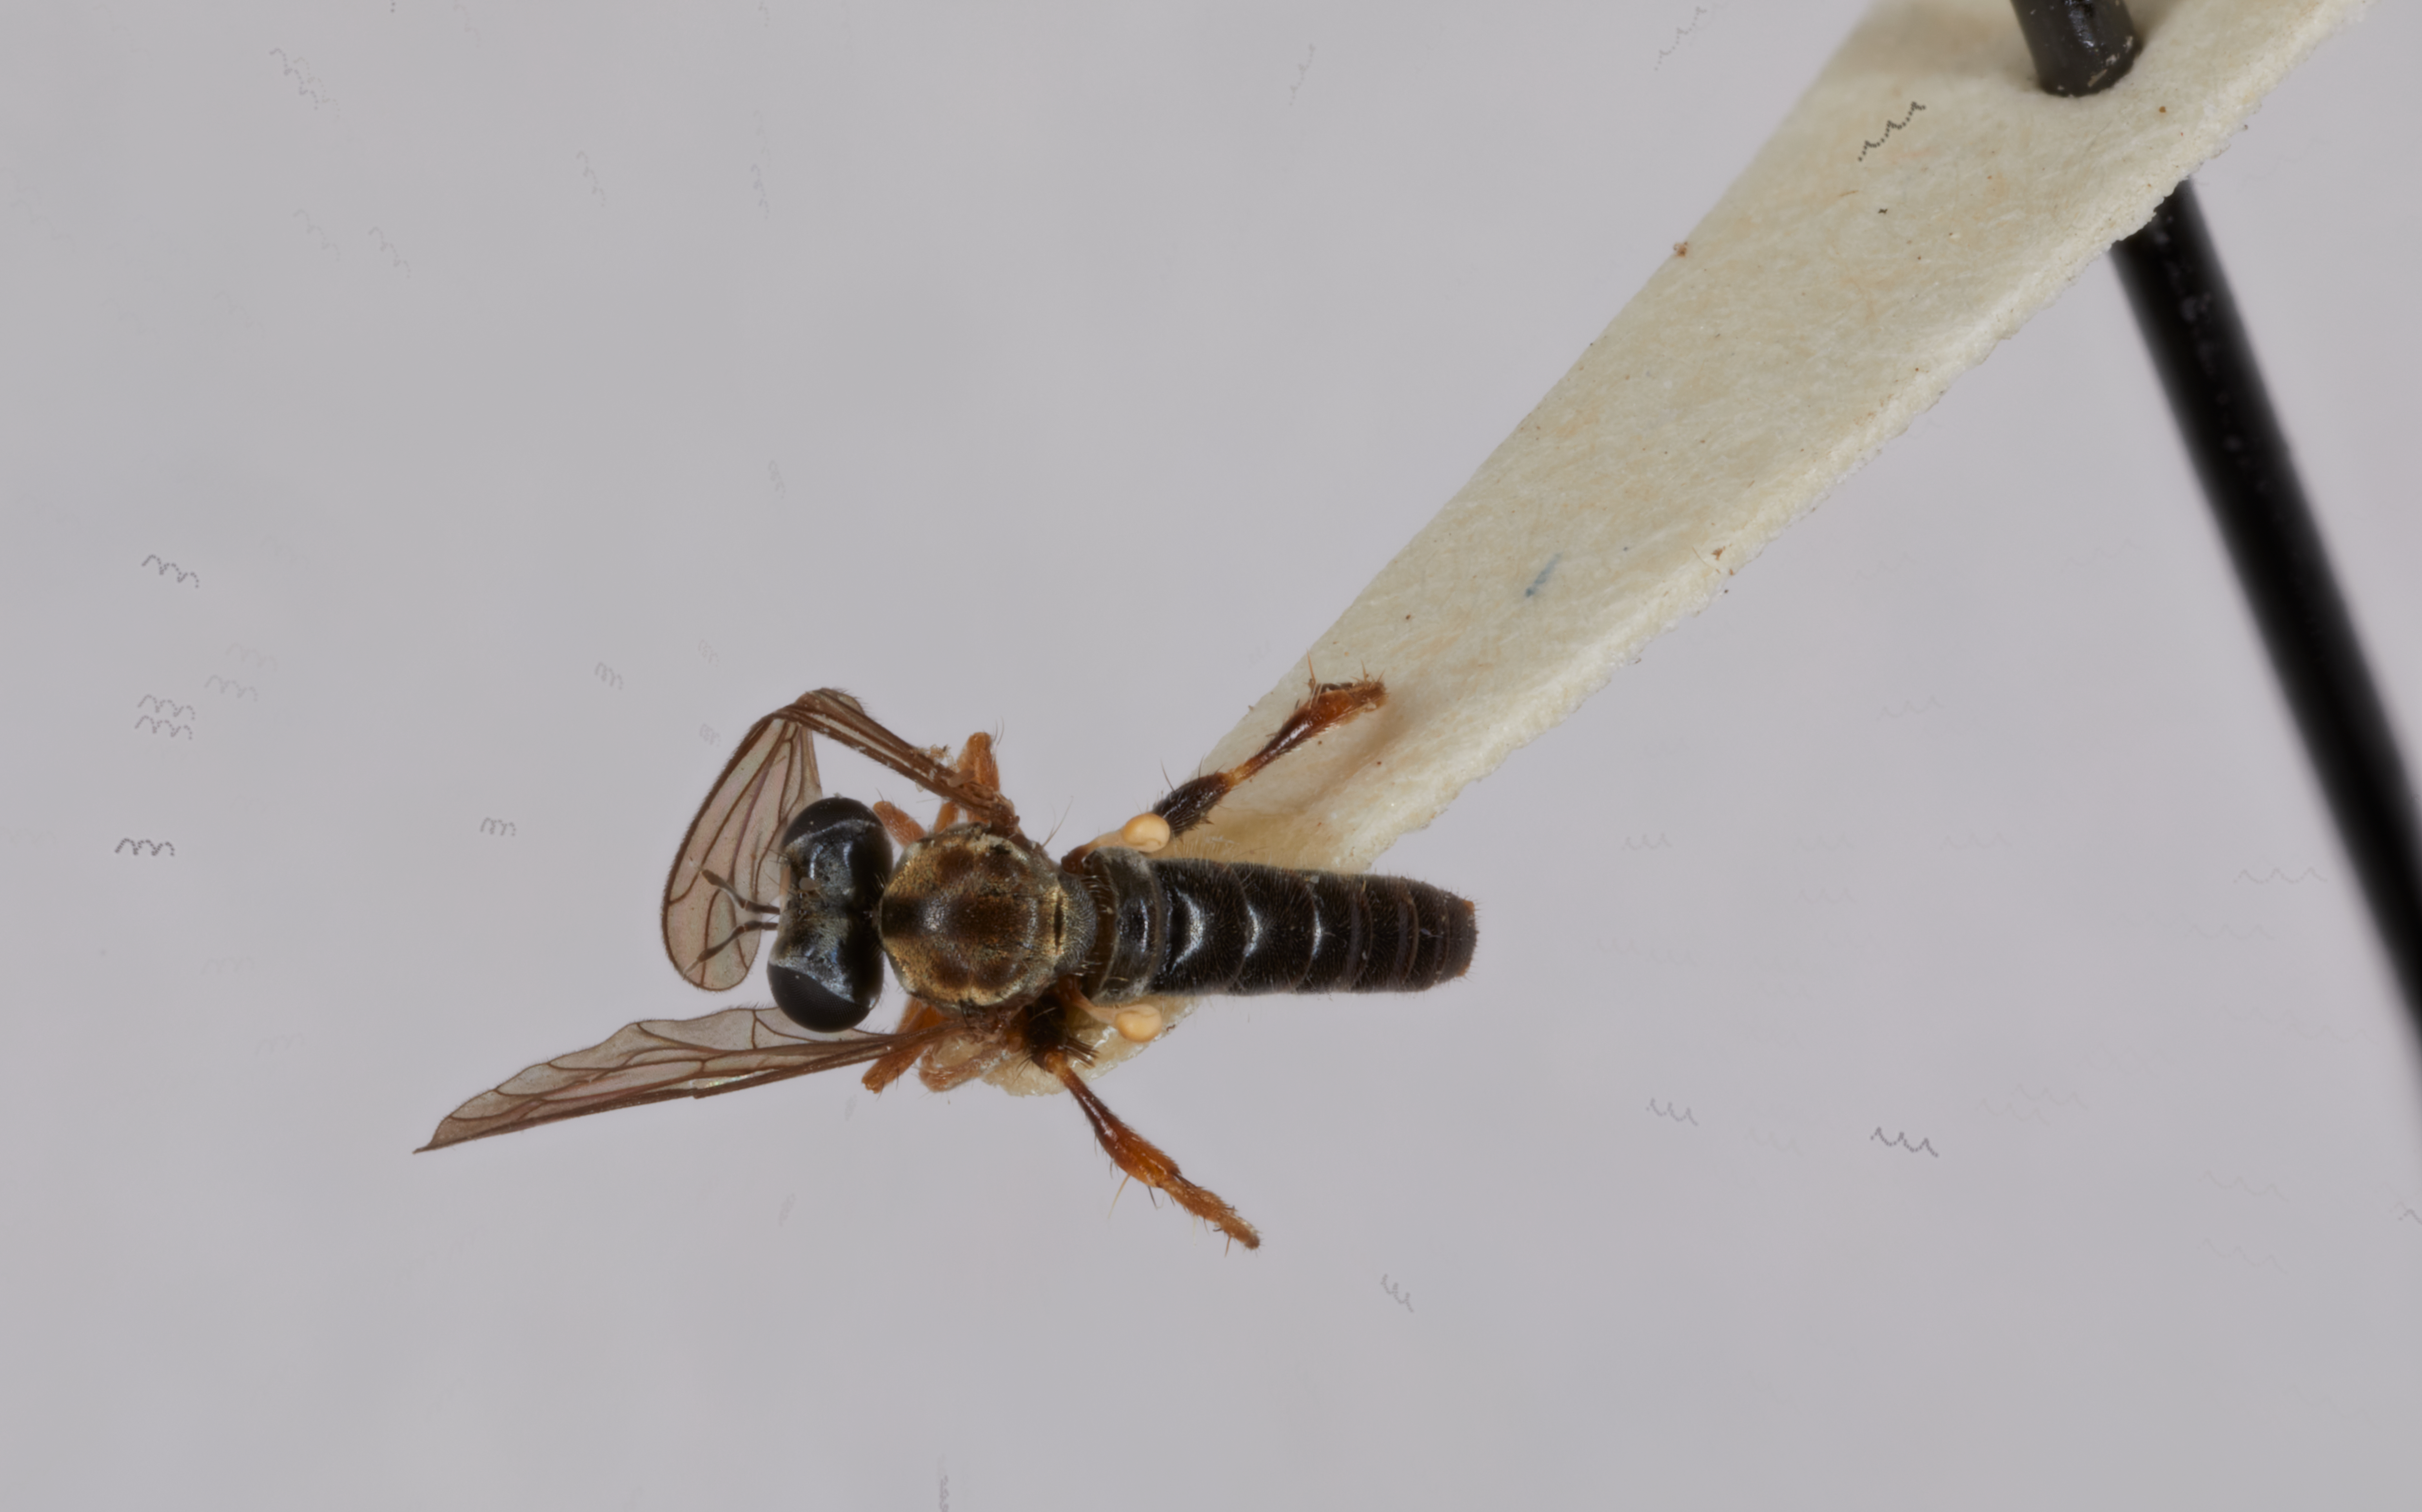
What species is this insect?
Townsendia dilata
